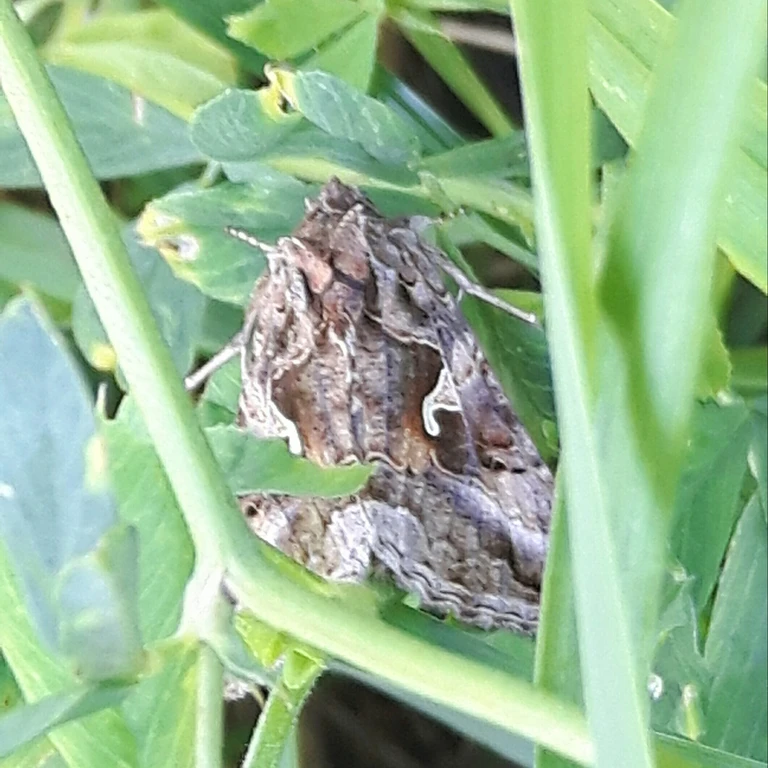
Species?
Autographa gamma
